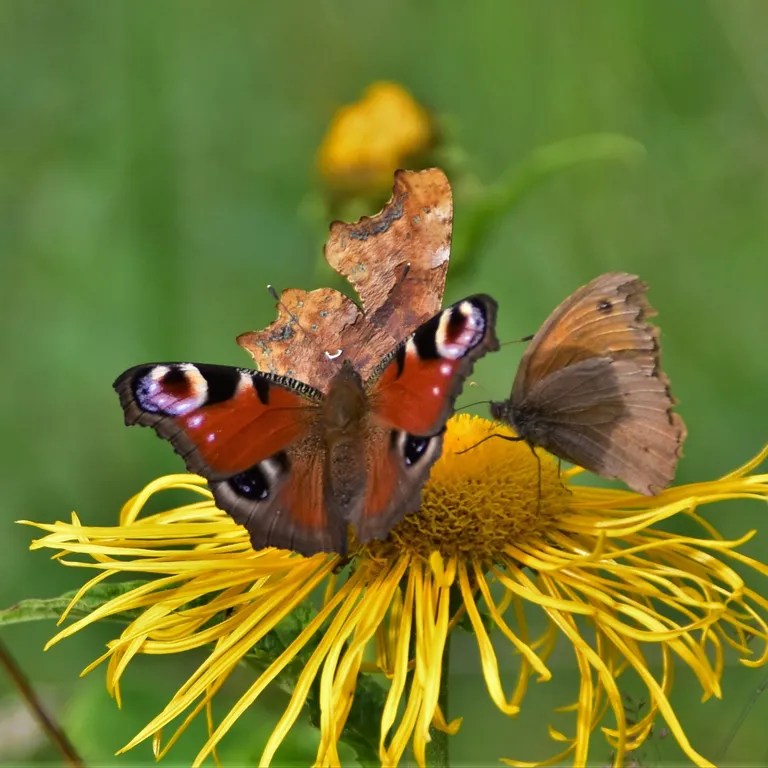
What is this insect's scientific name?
Maniola jurtina
